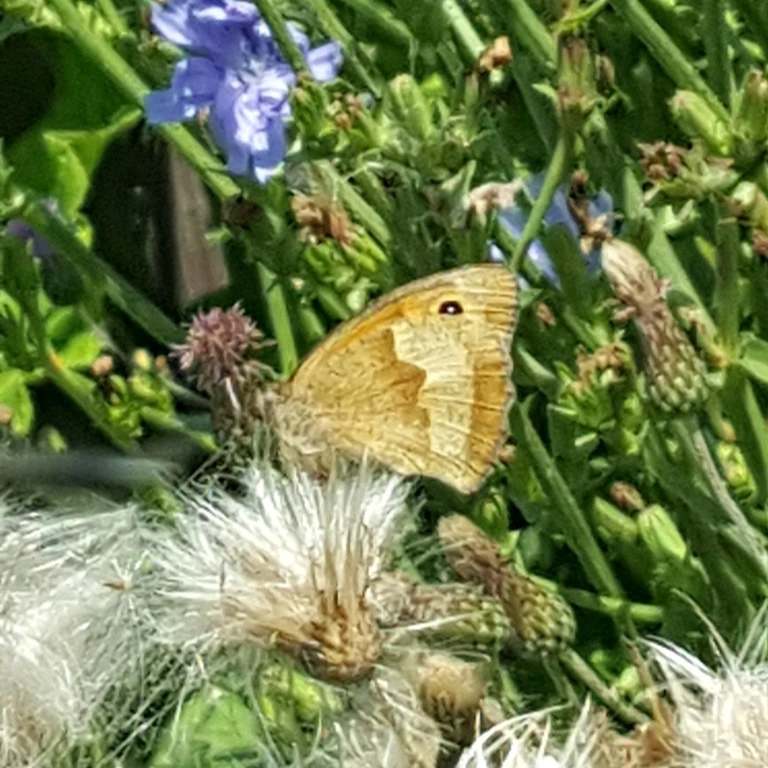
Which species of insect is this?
Maniola jurtina
